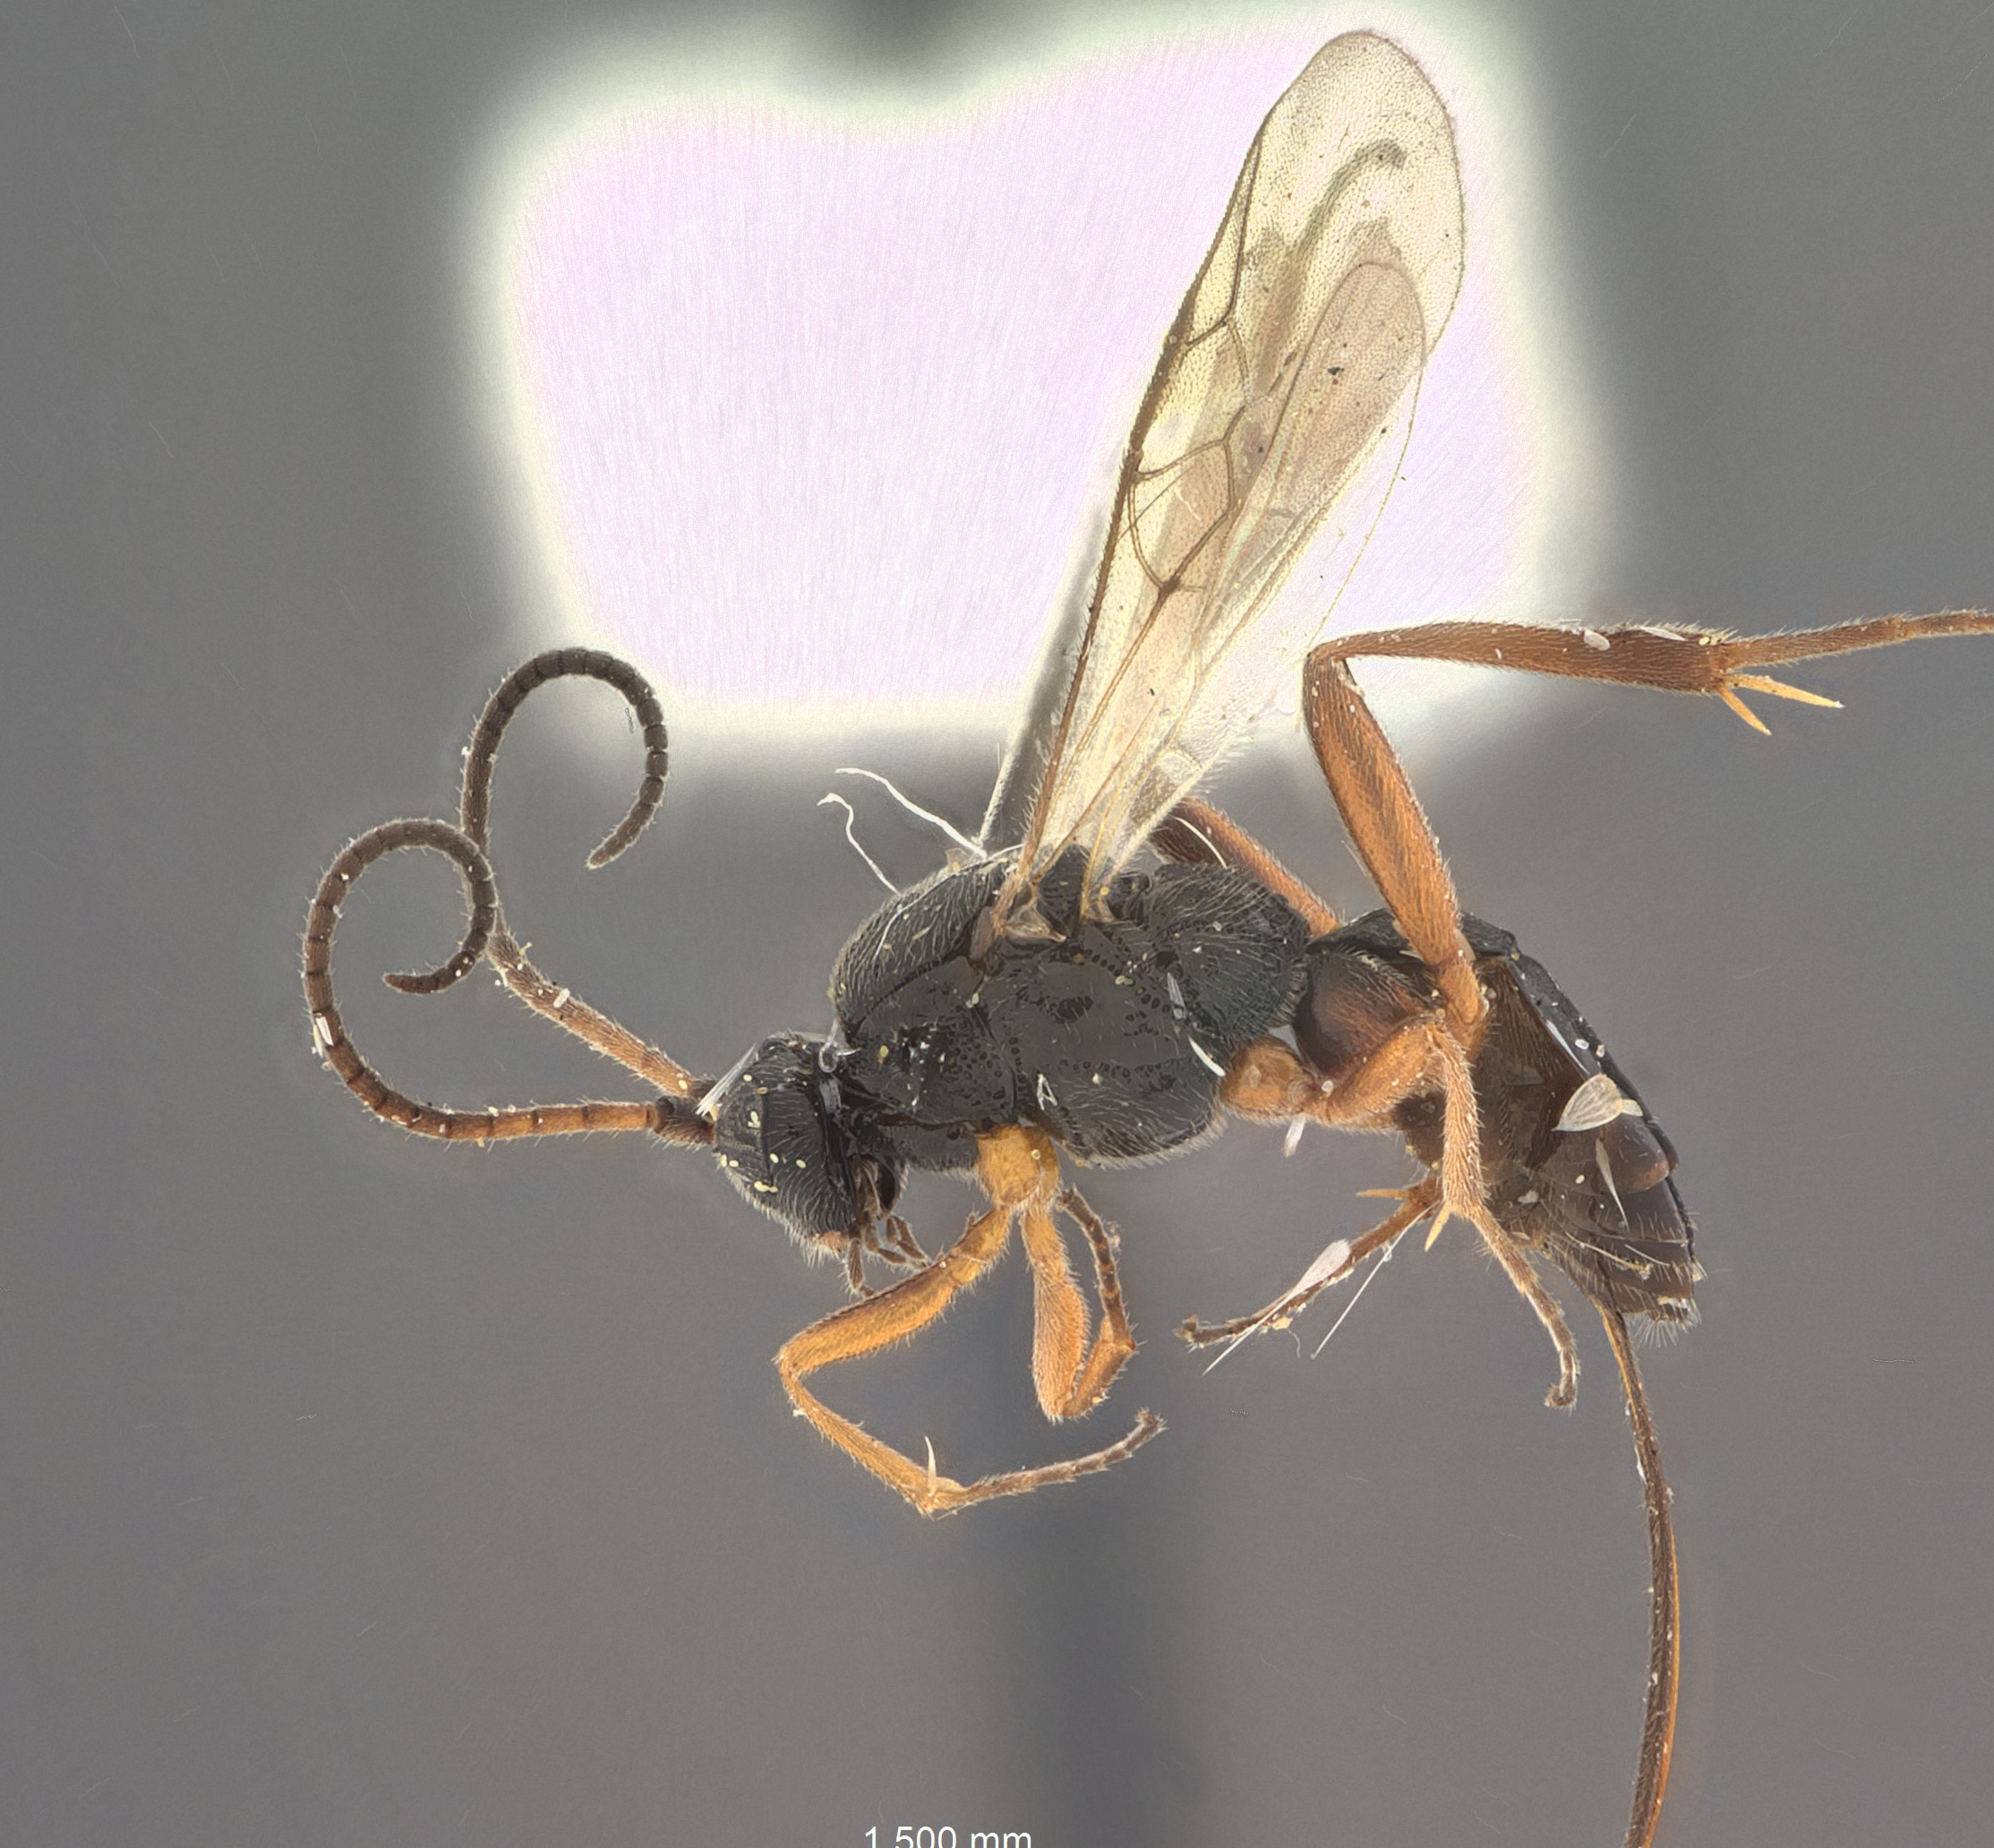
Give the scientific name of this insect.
Orgilus fallax
